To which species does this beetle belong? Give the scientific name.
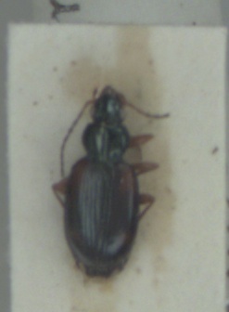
Bembidion tetracolum
